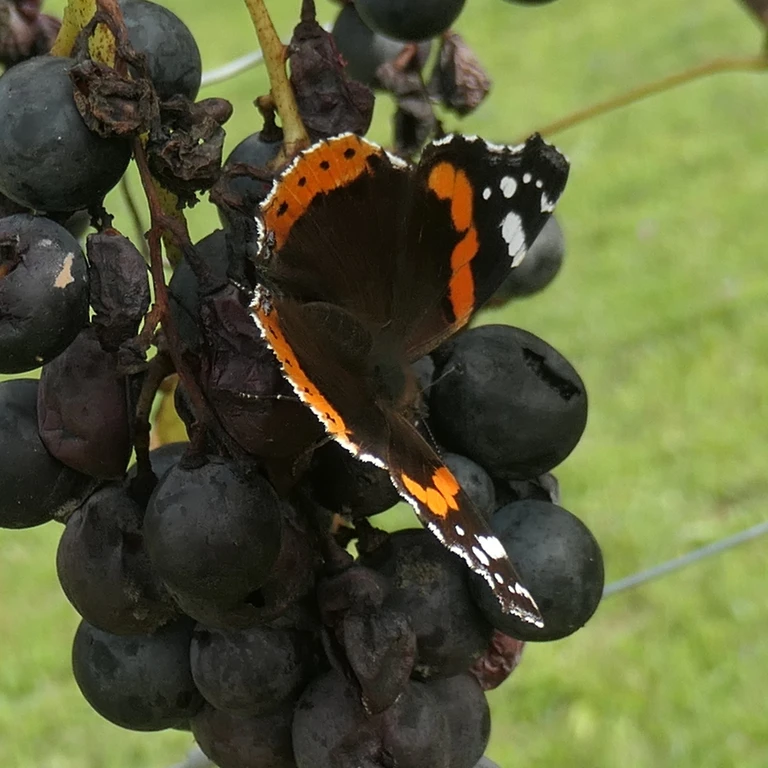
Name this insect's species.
Vanessa atalanta
